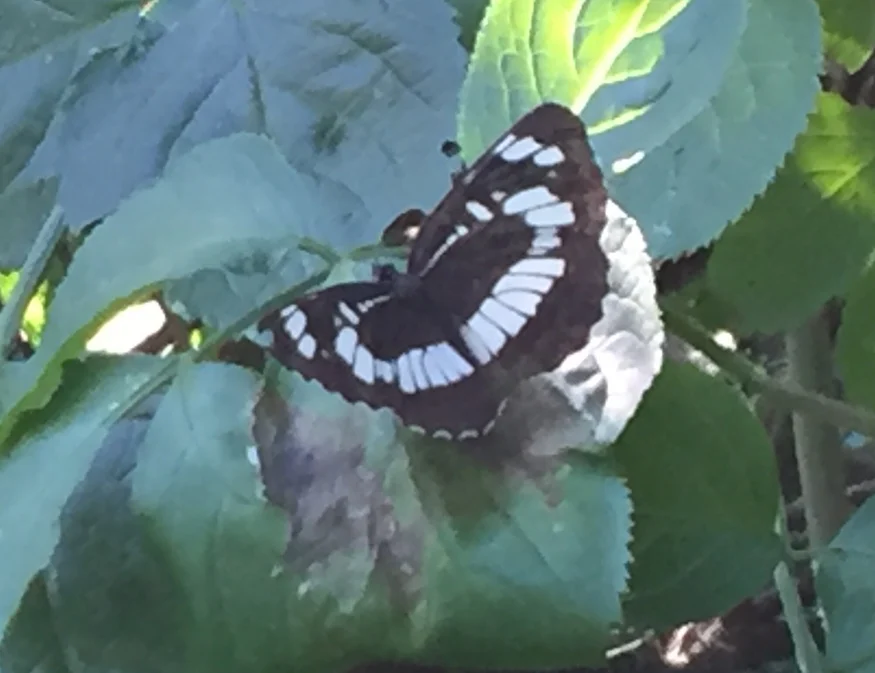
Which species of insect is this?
Neptis rivularis
